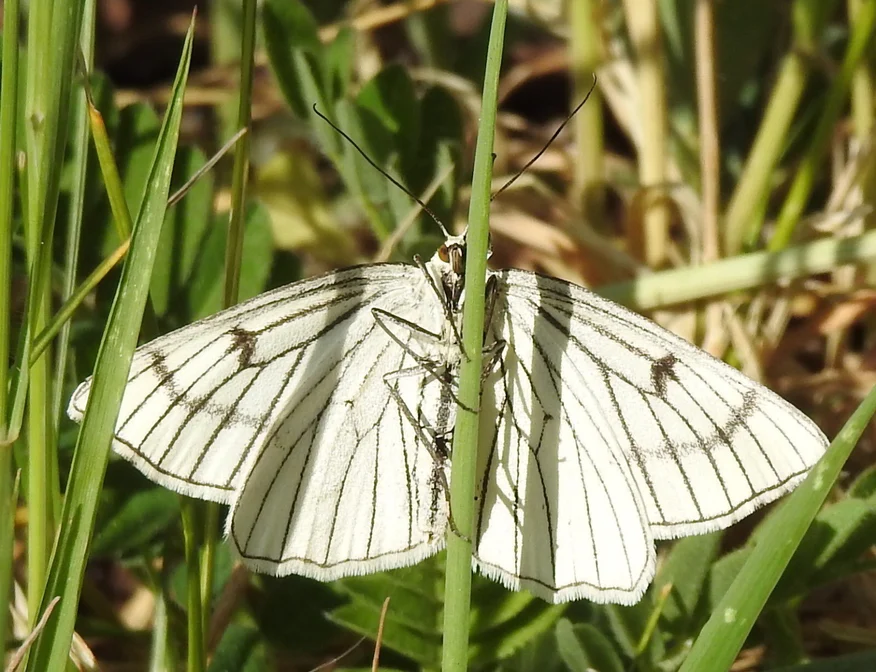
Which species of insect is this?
Siona lineata
